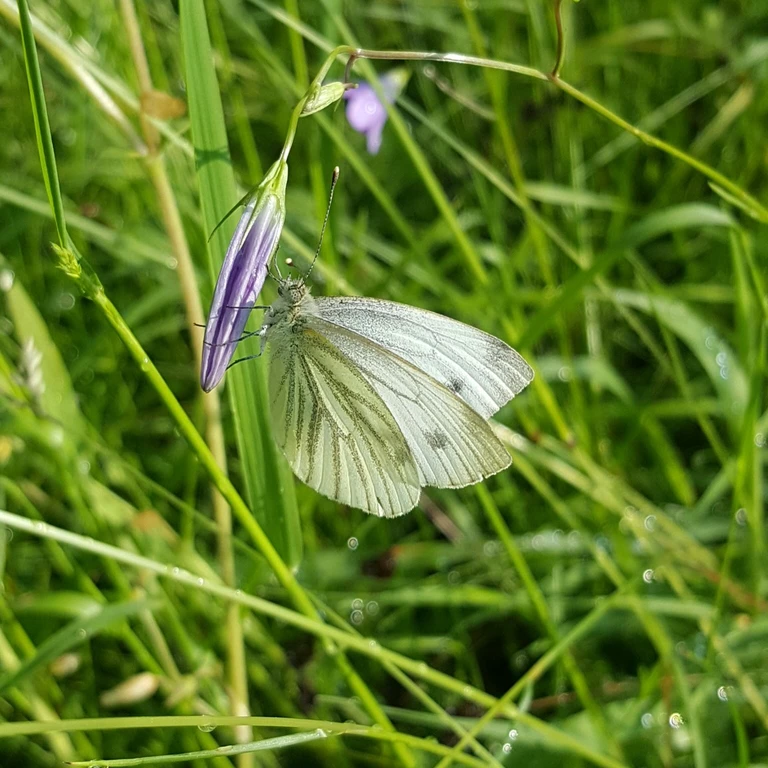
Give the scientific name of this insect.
Pieris napi
